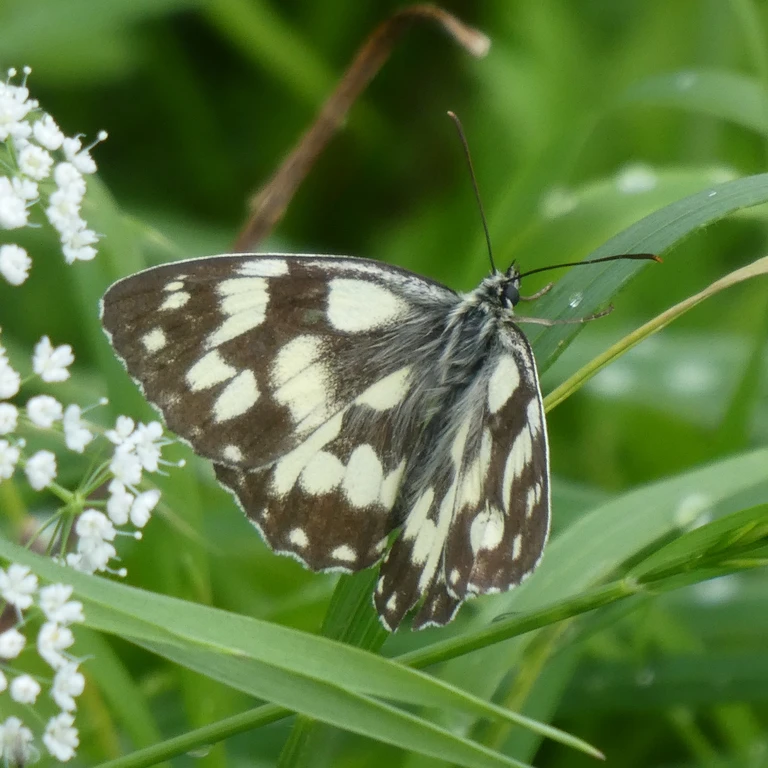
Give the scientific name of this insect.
Melanargia galathea
